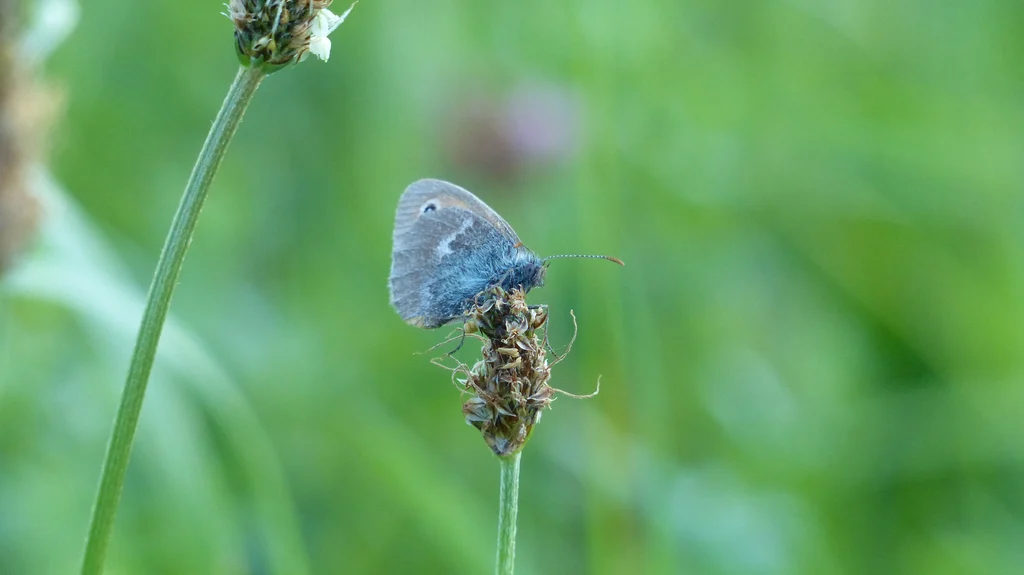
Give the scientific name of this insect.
Coenonympha pamphilus
